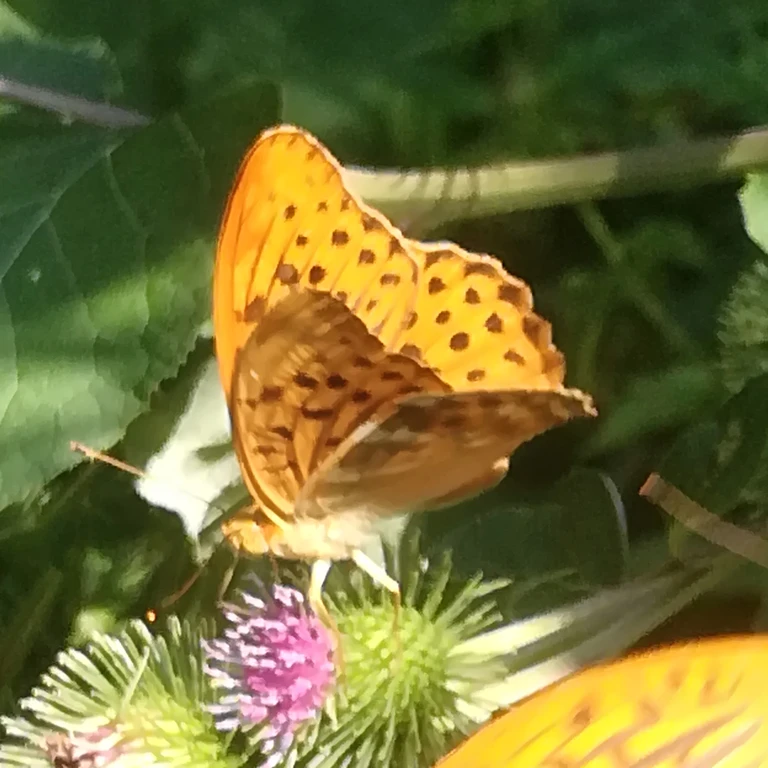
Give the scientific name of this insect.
Argynnis paphia
